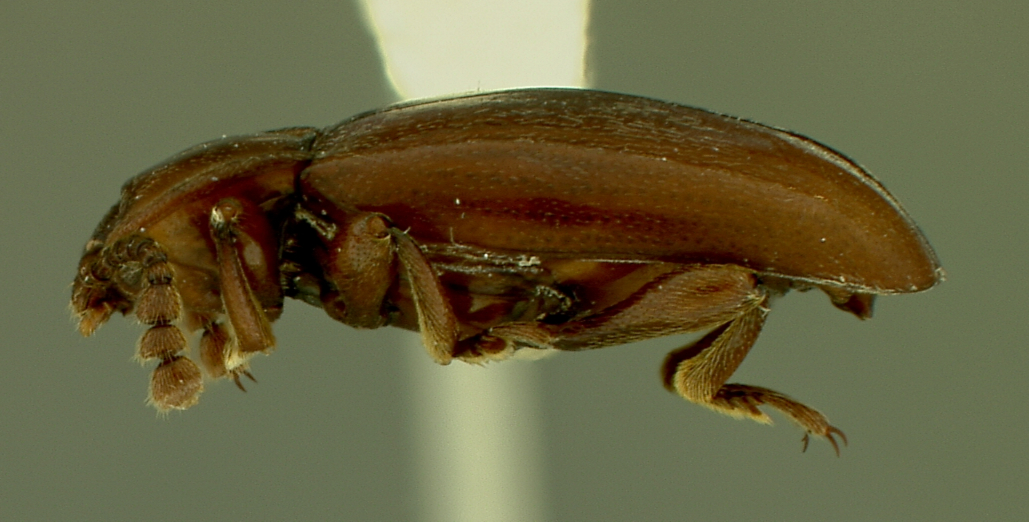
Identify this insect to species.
Xenomycetes laversi
